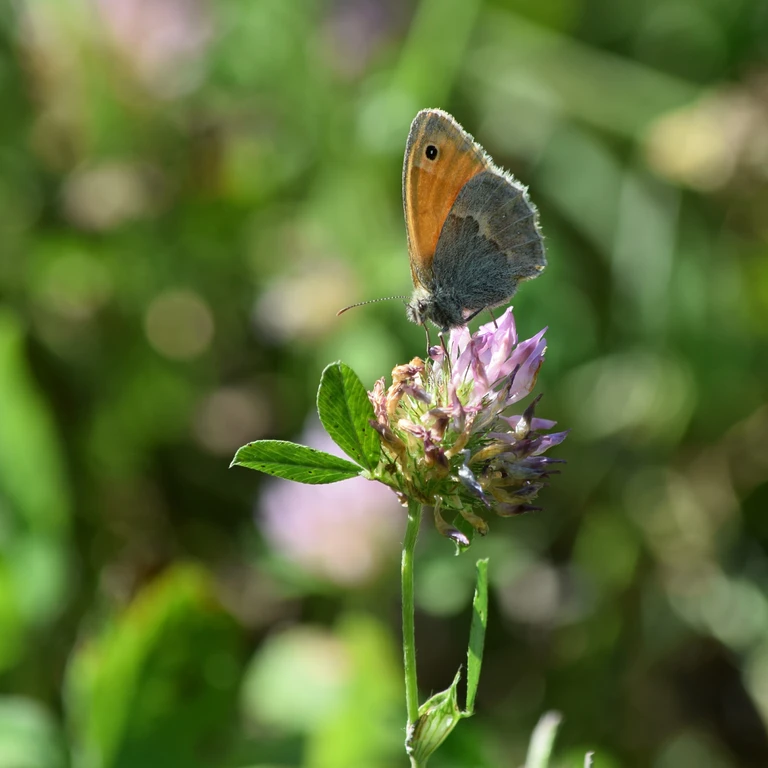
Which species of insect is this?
Coenonympha pamphilus
